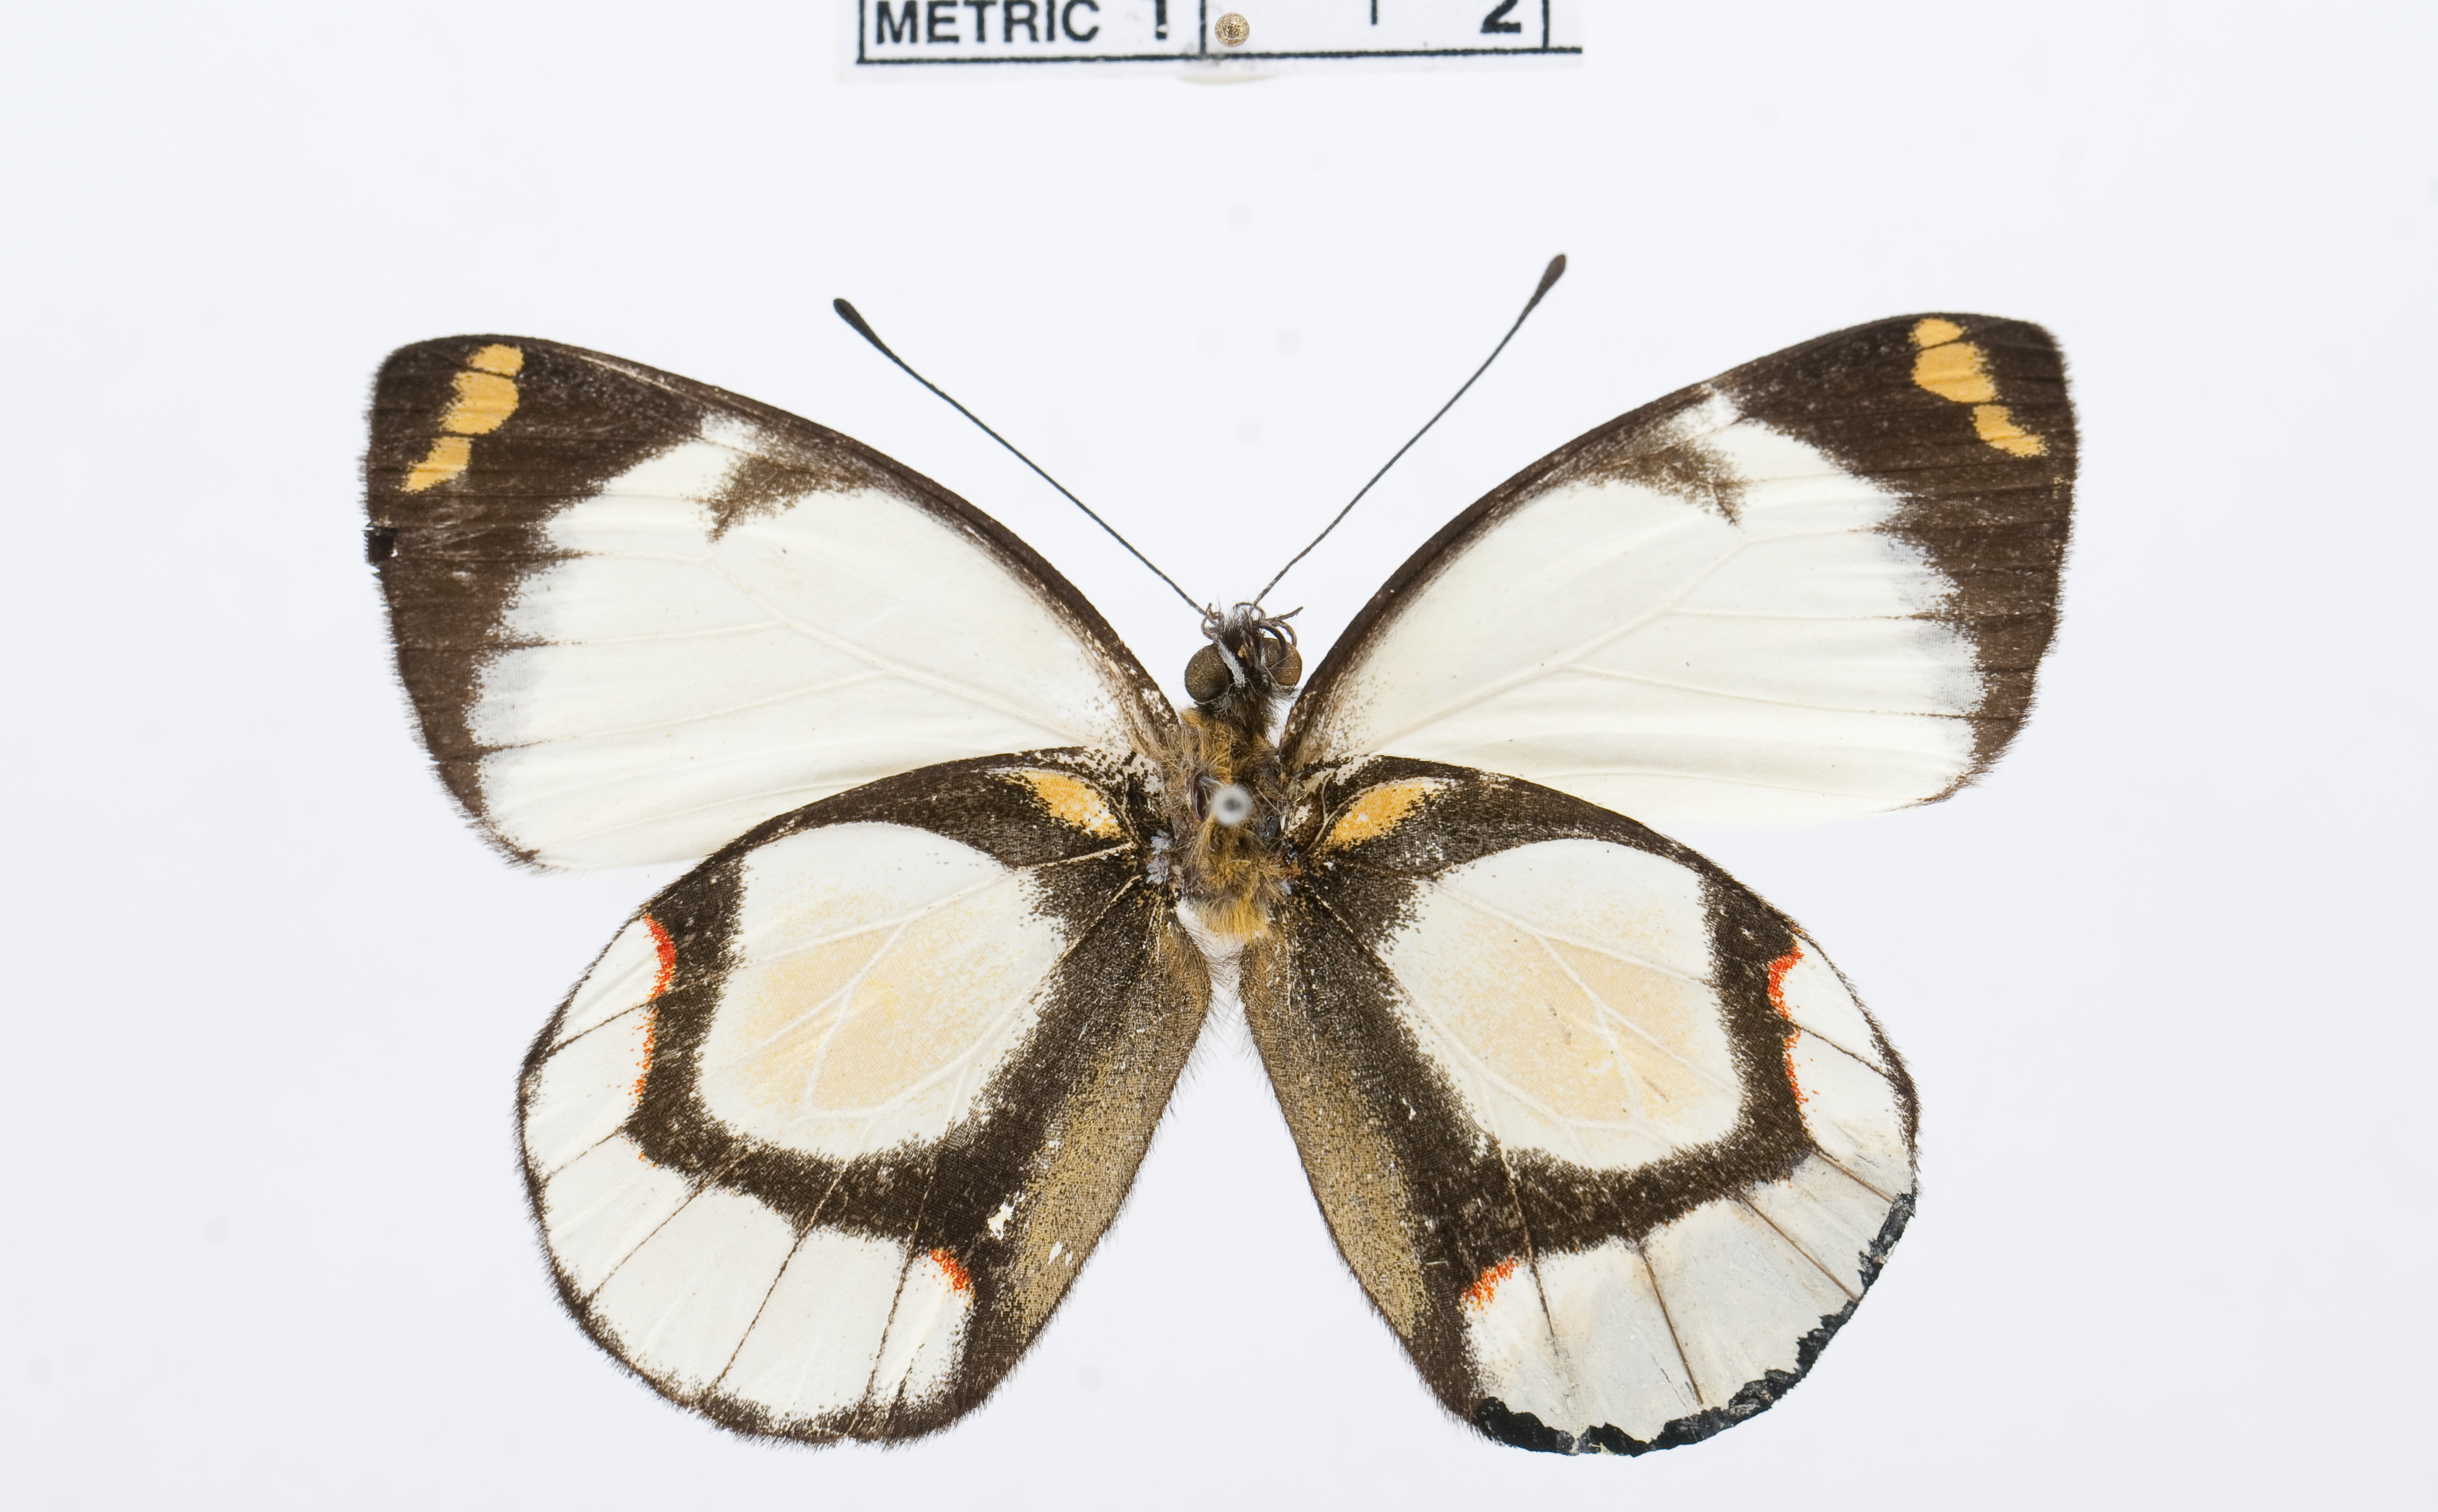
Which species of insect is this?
Delias hapalina
